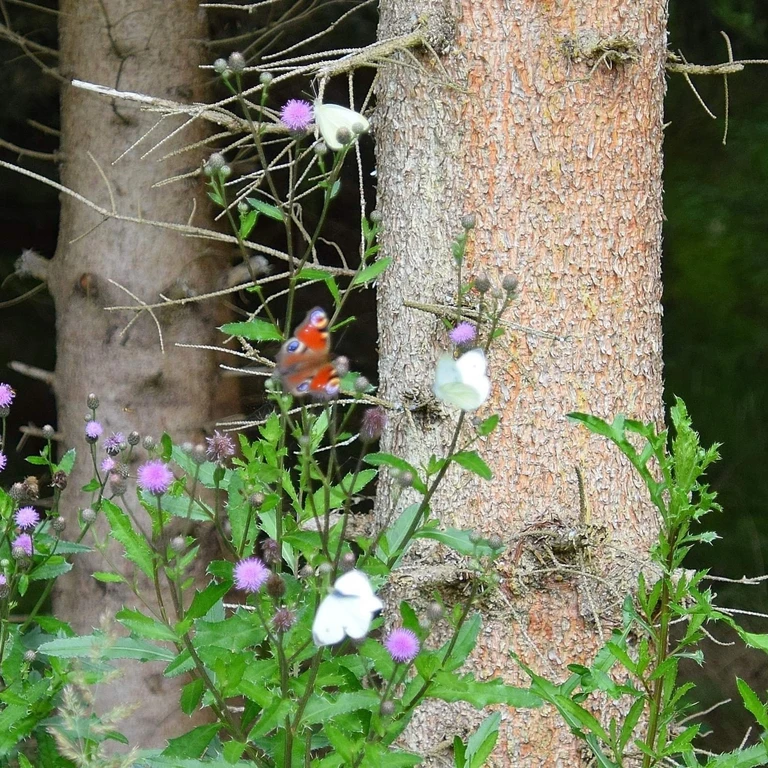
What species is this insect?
Aglais io
